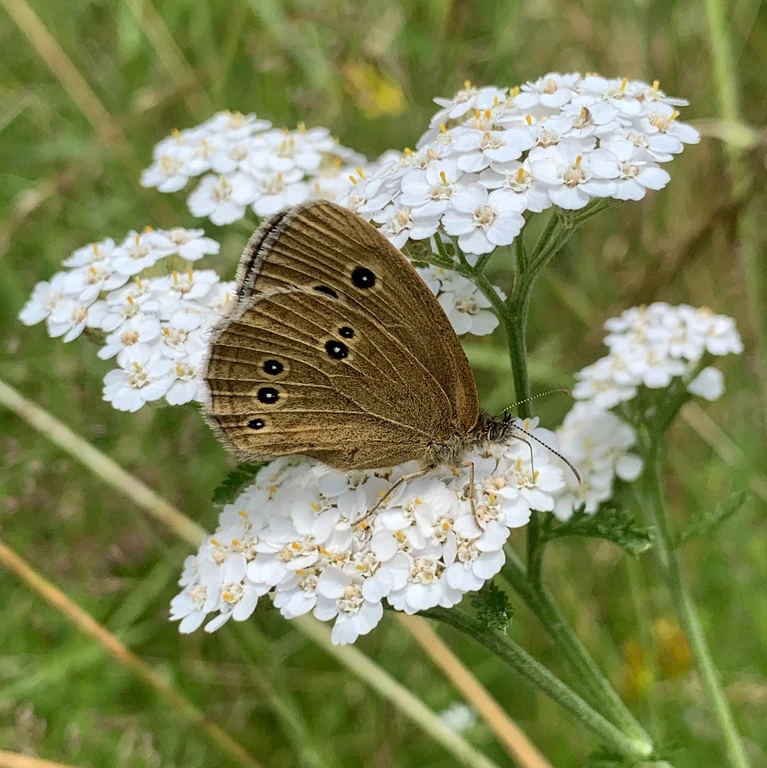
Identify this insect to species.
Aphantopus hyperantus
